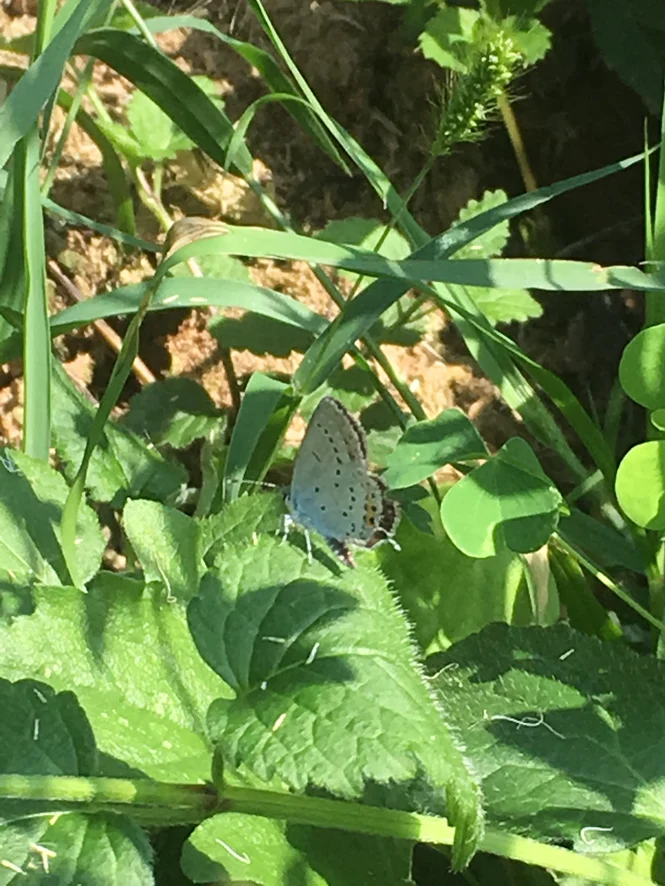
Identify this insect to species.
Cupido argiades (also Elkalyce argiades)
